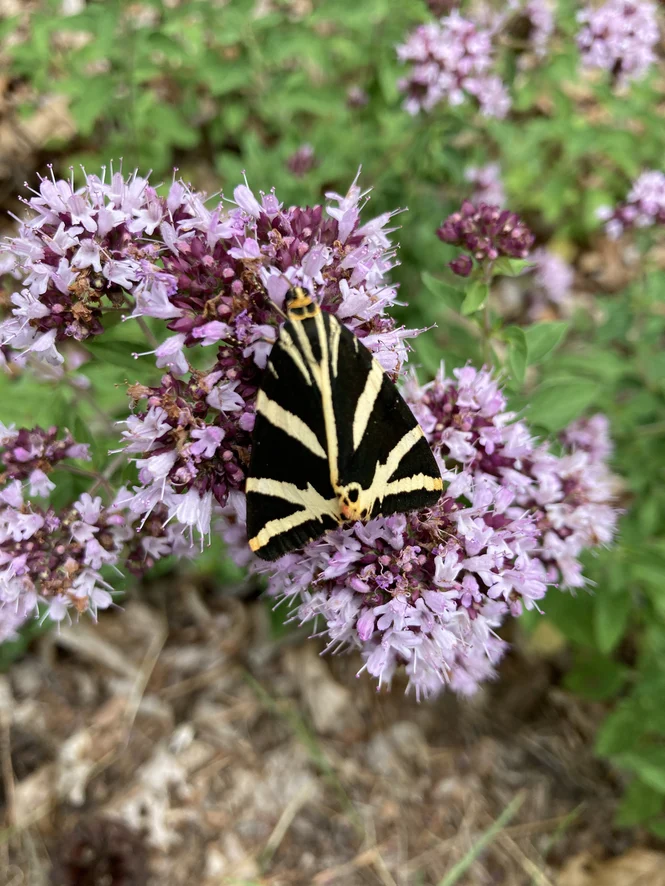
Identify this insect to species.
Euplagia quadripunctaria
